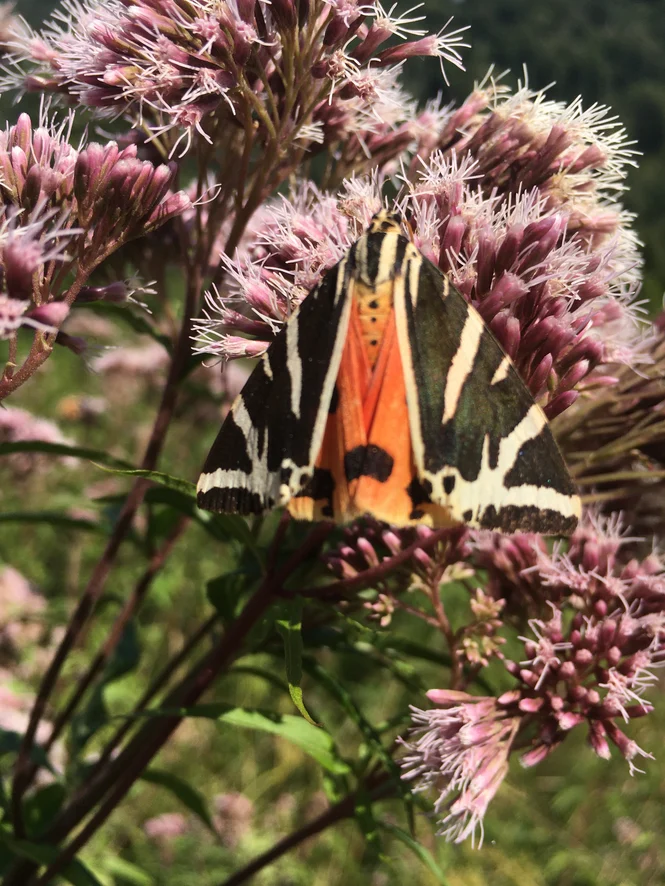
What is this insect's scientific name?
Euplagia quadripunctaria
